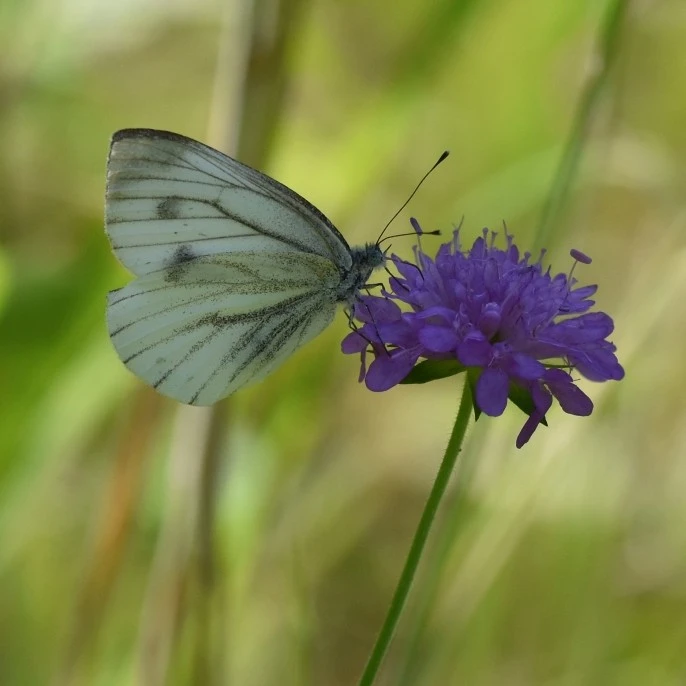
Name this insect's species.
Pieris napi
